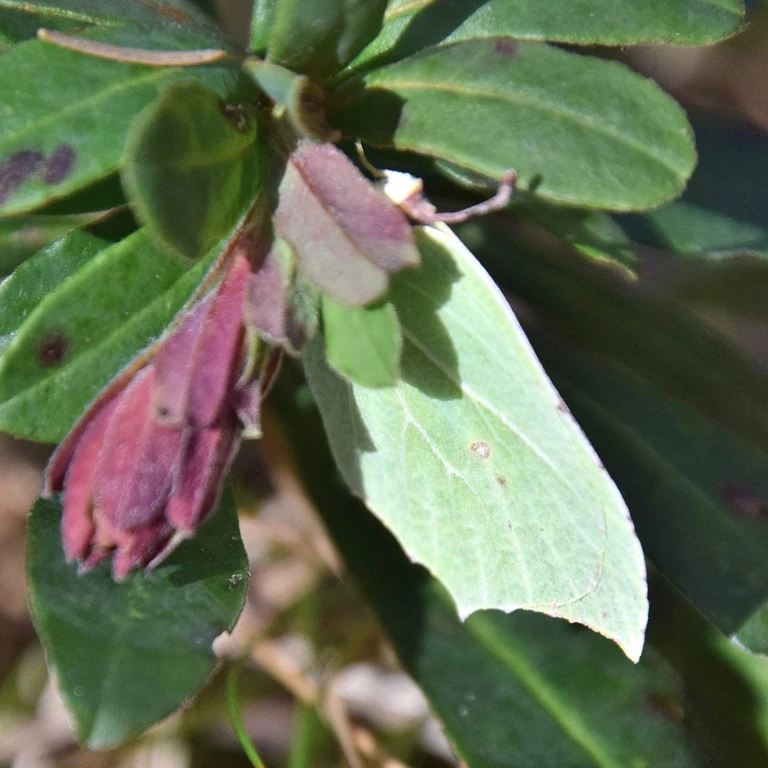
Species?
Gonepteryx rhamni
